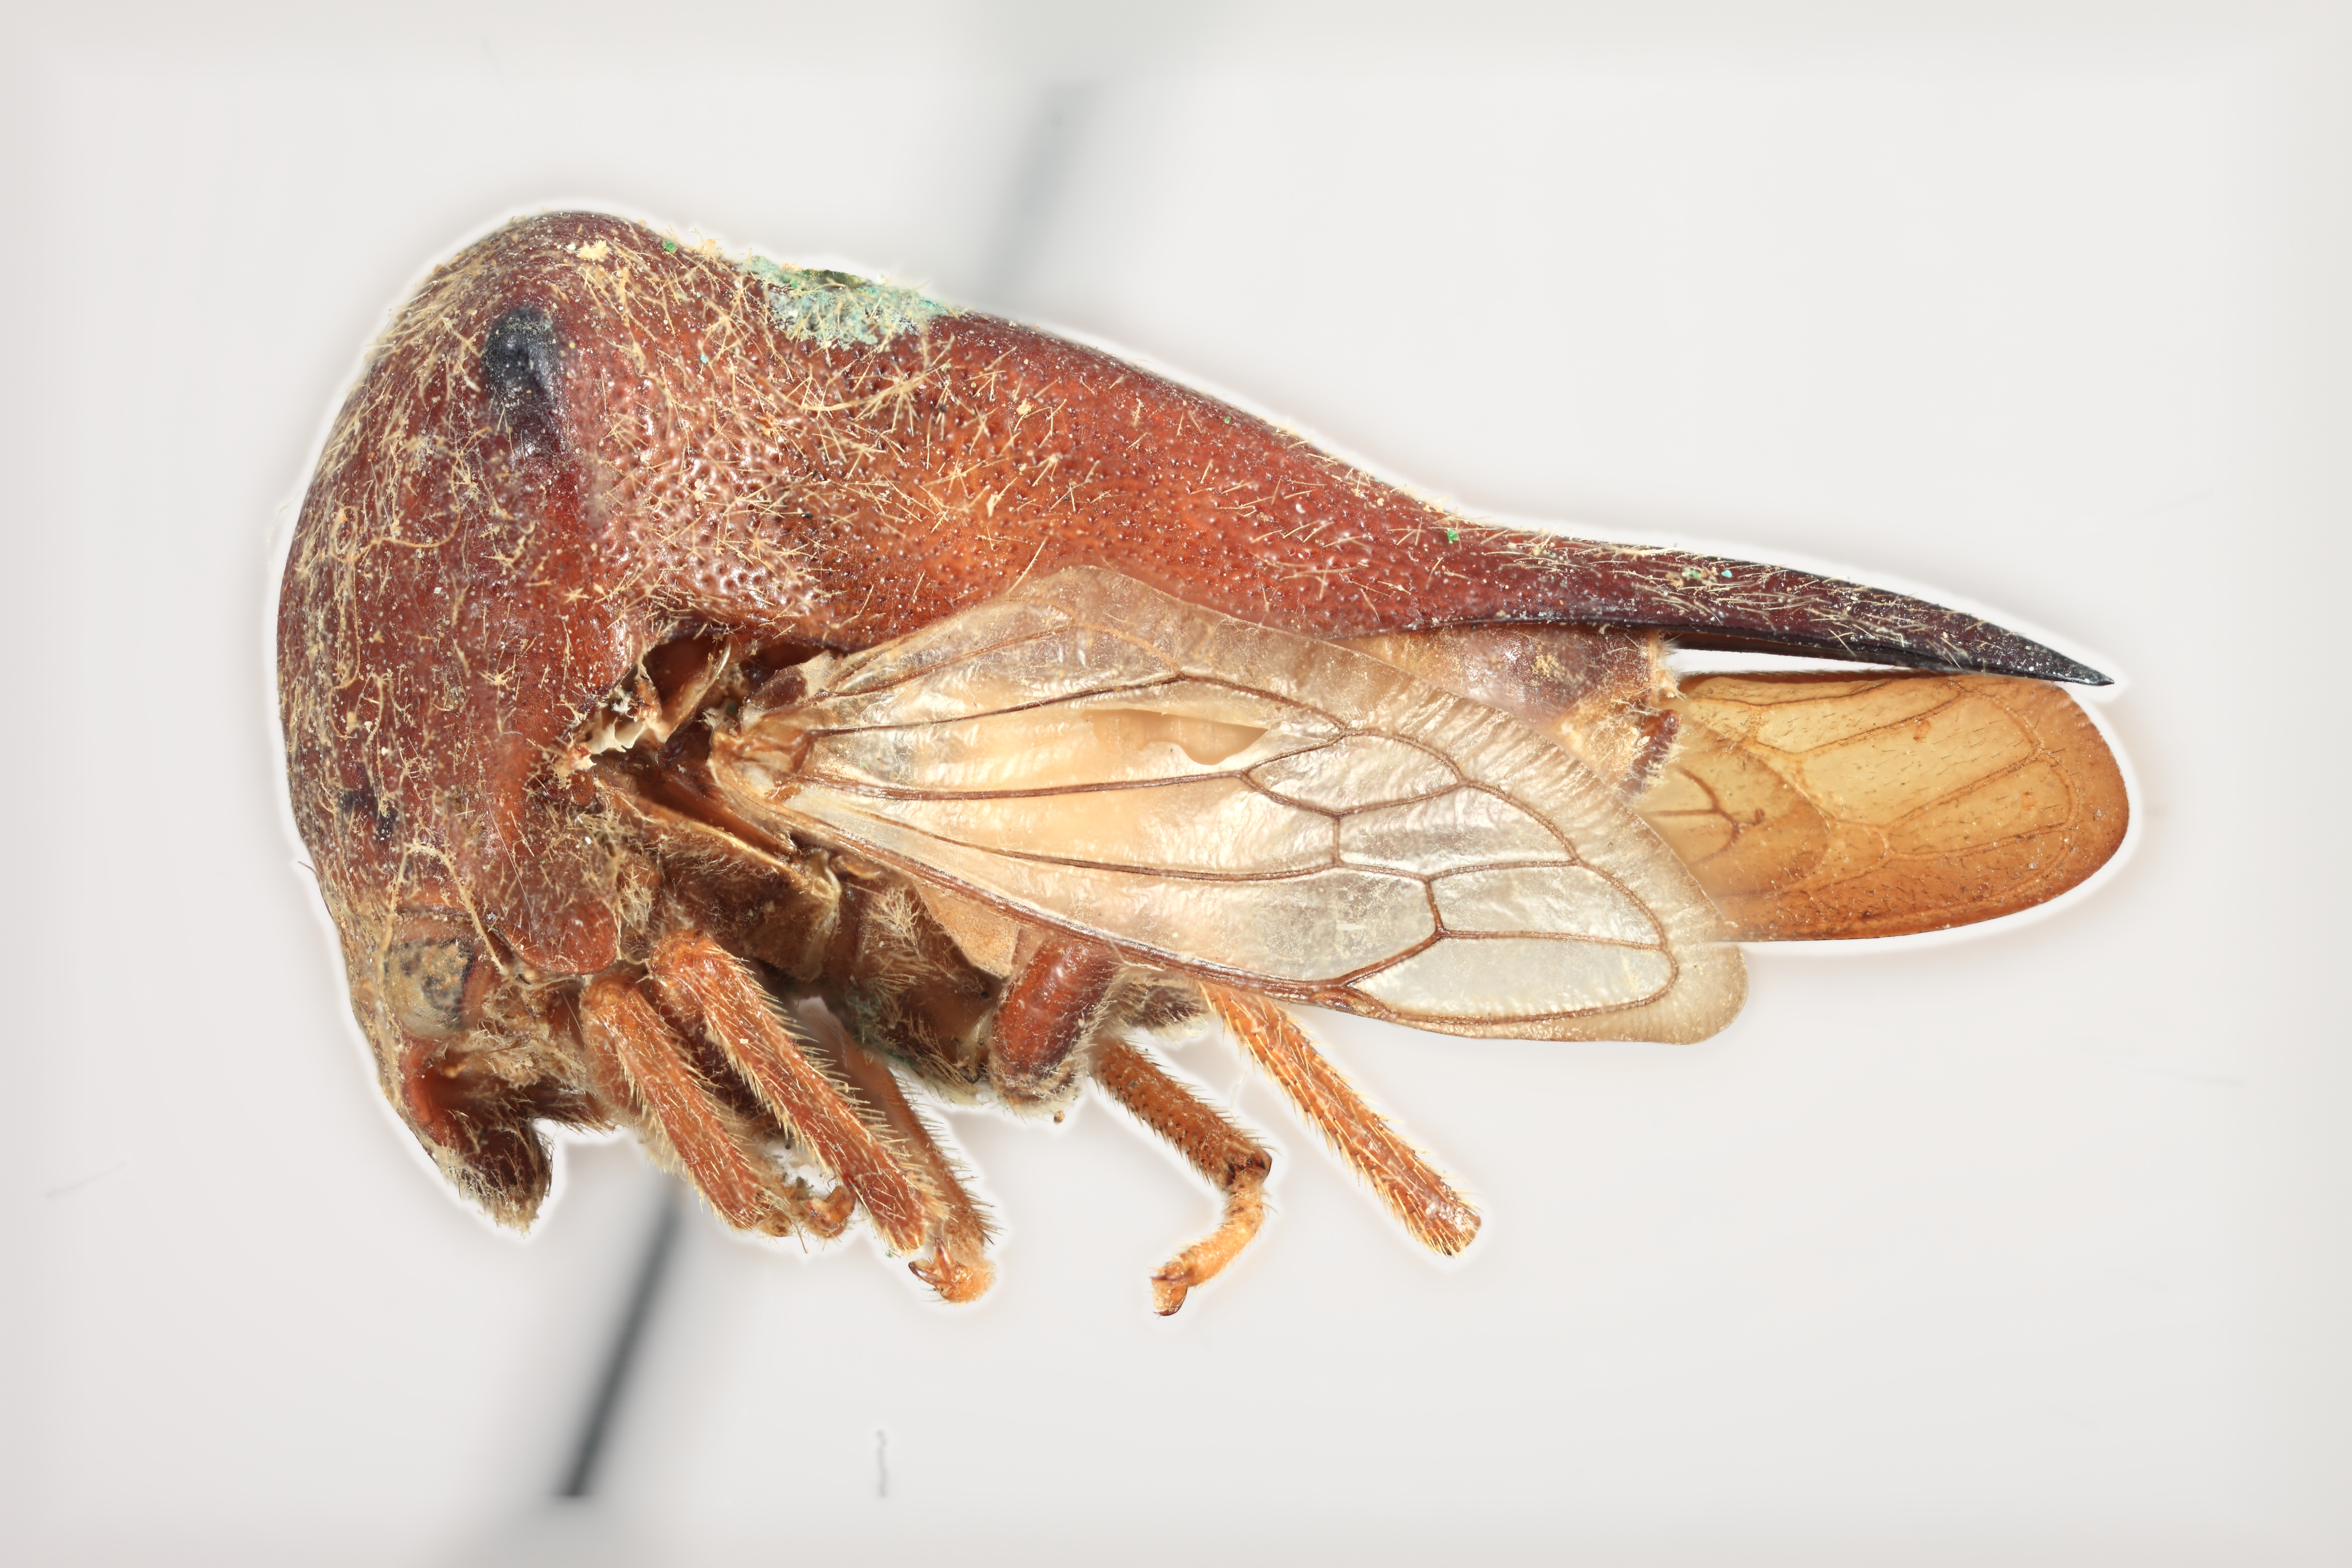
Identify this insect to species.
Hyphinoe inermis
